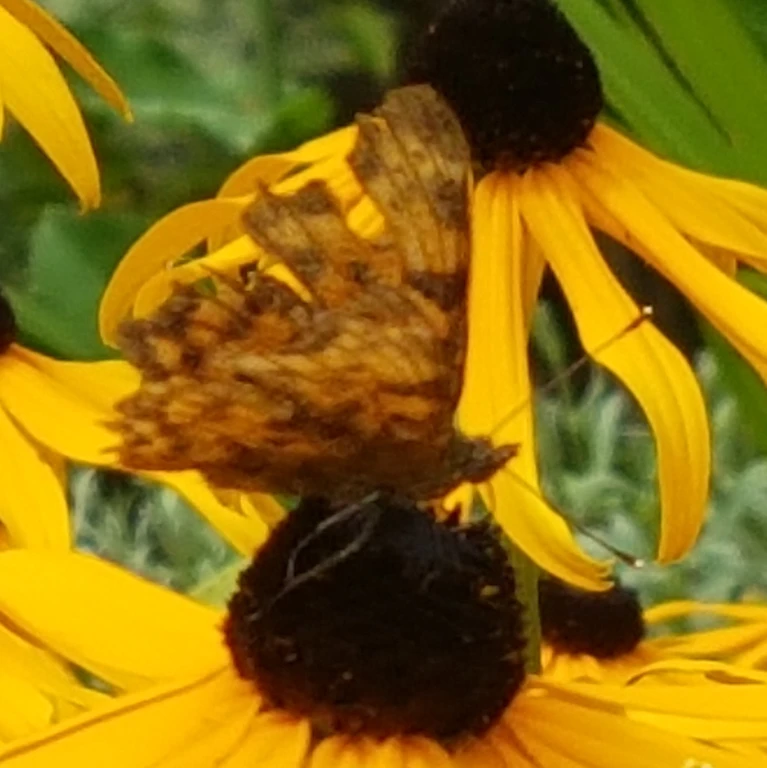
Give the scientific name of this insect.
Polygonia c-album
